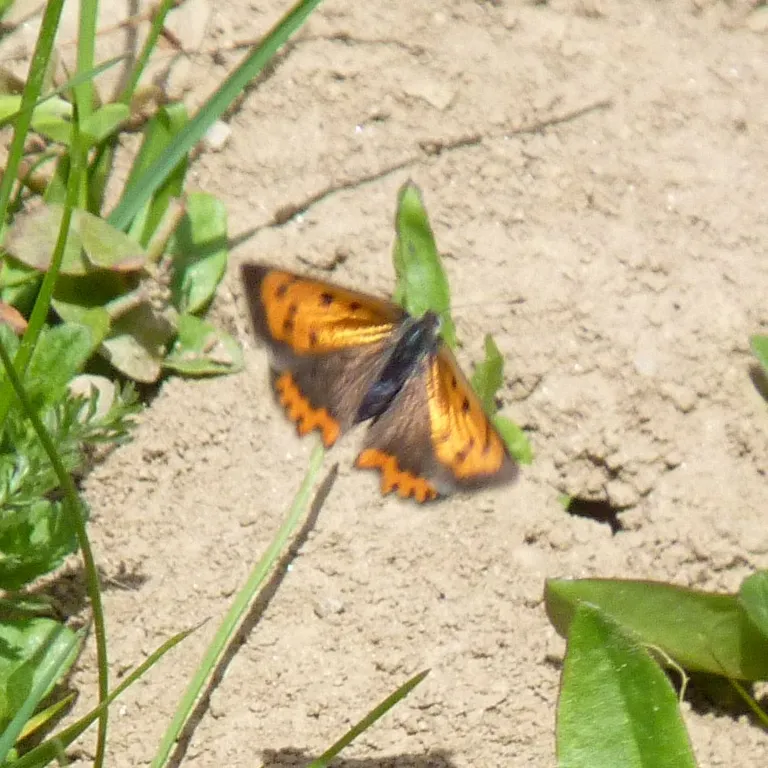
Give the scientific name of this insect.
Lycaena phlaeas
